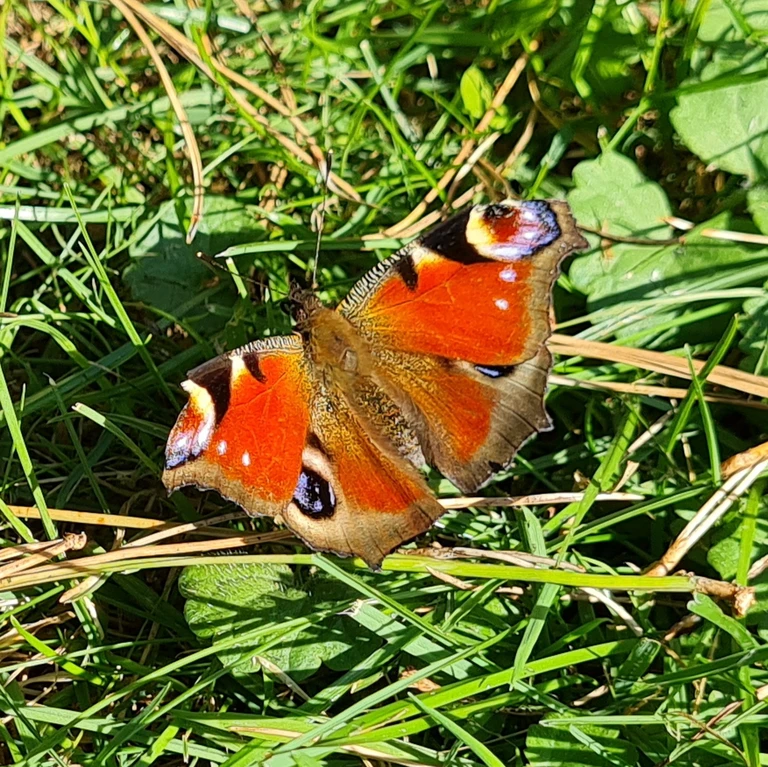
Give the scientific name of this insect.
Aglais io
